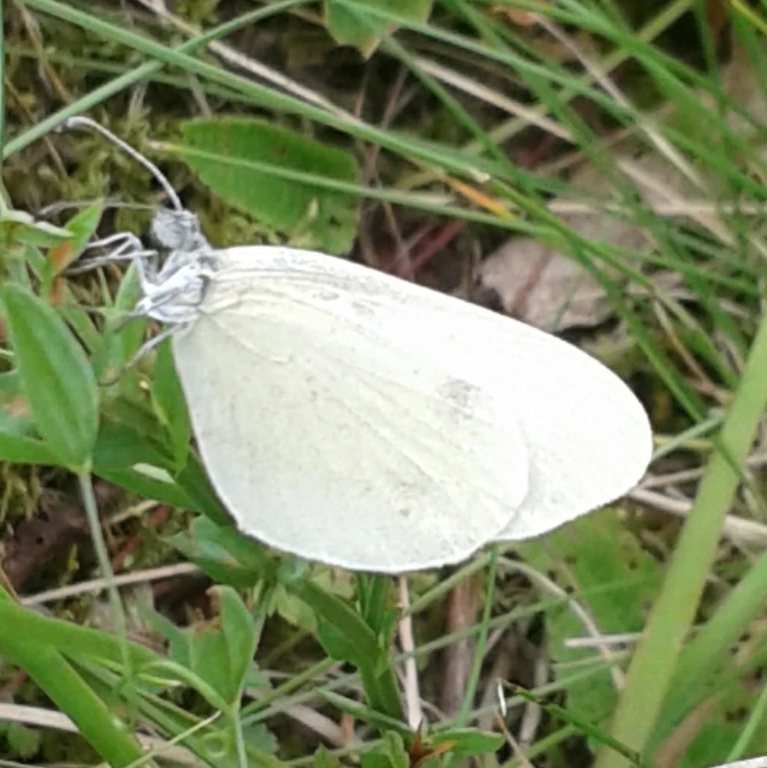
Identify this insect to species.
Leptidea sinapis/juvernica
